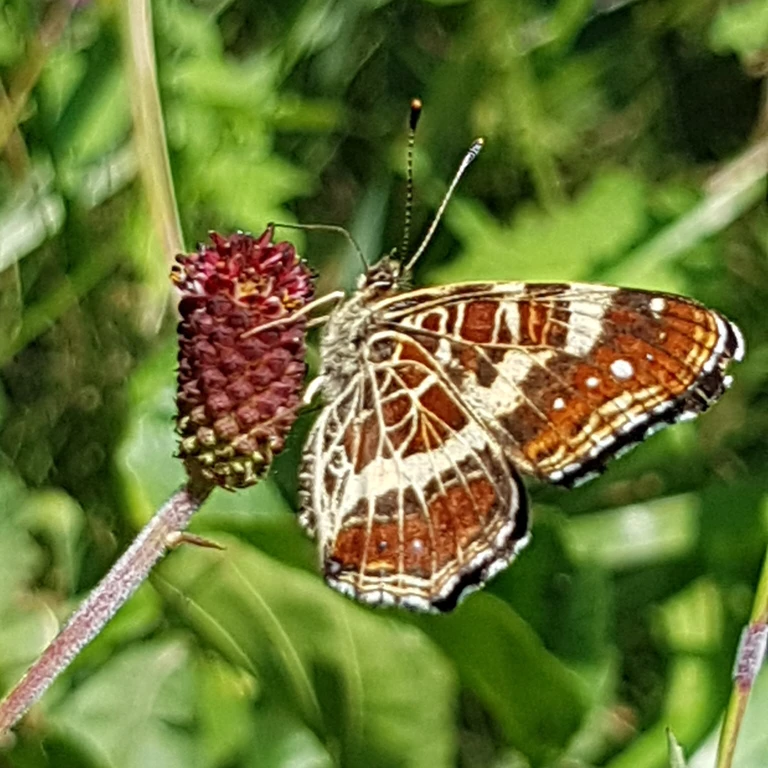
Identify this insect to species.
Araschnia levana
